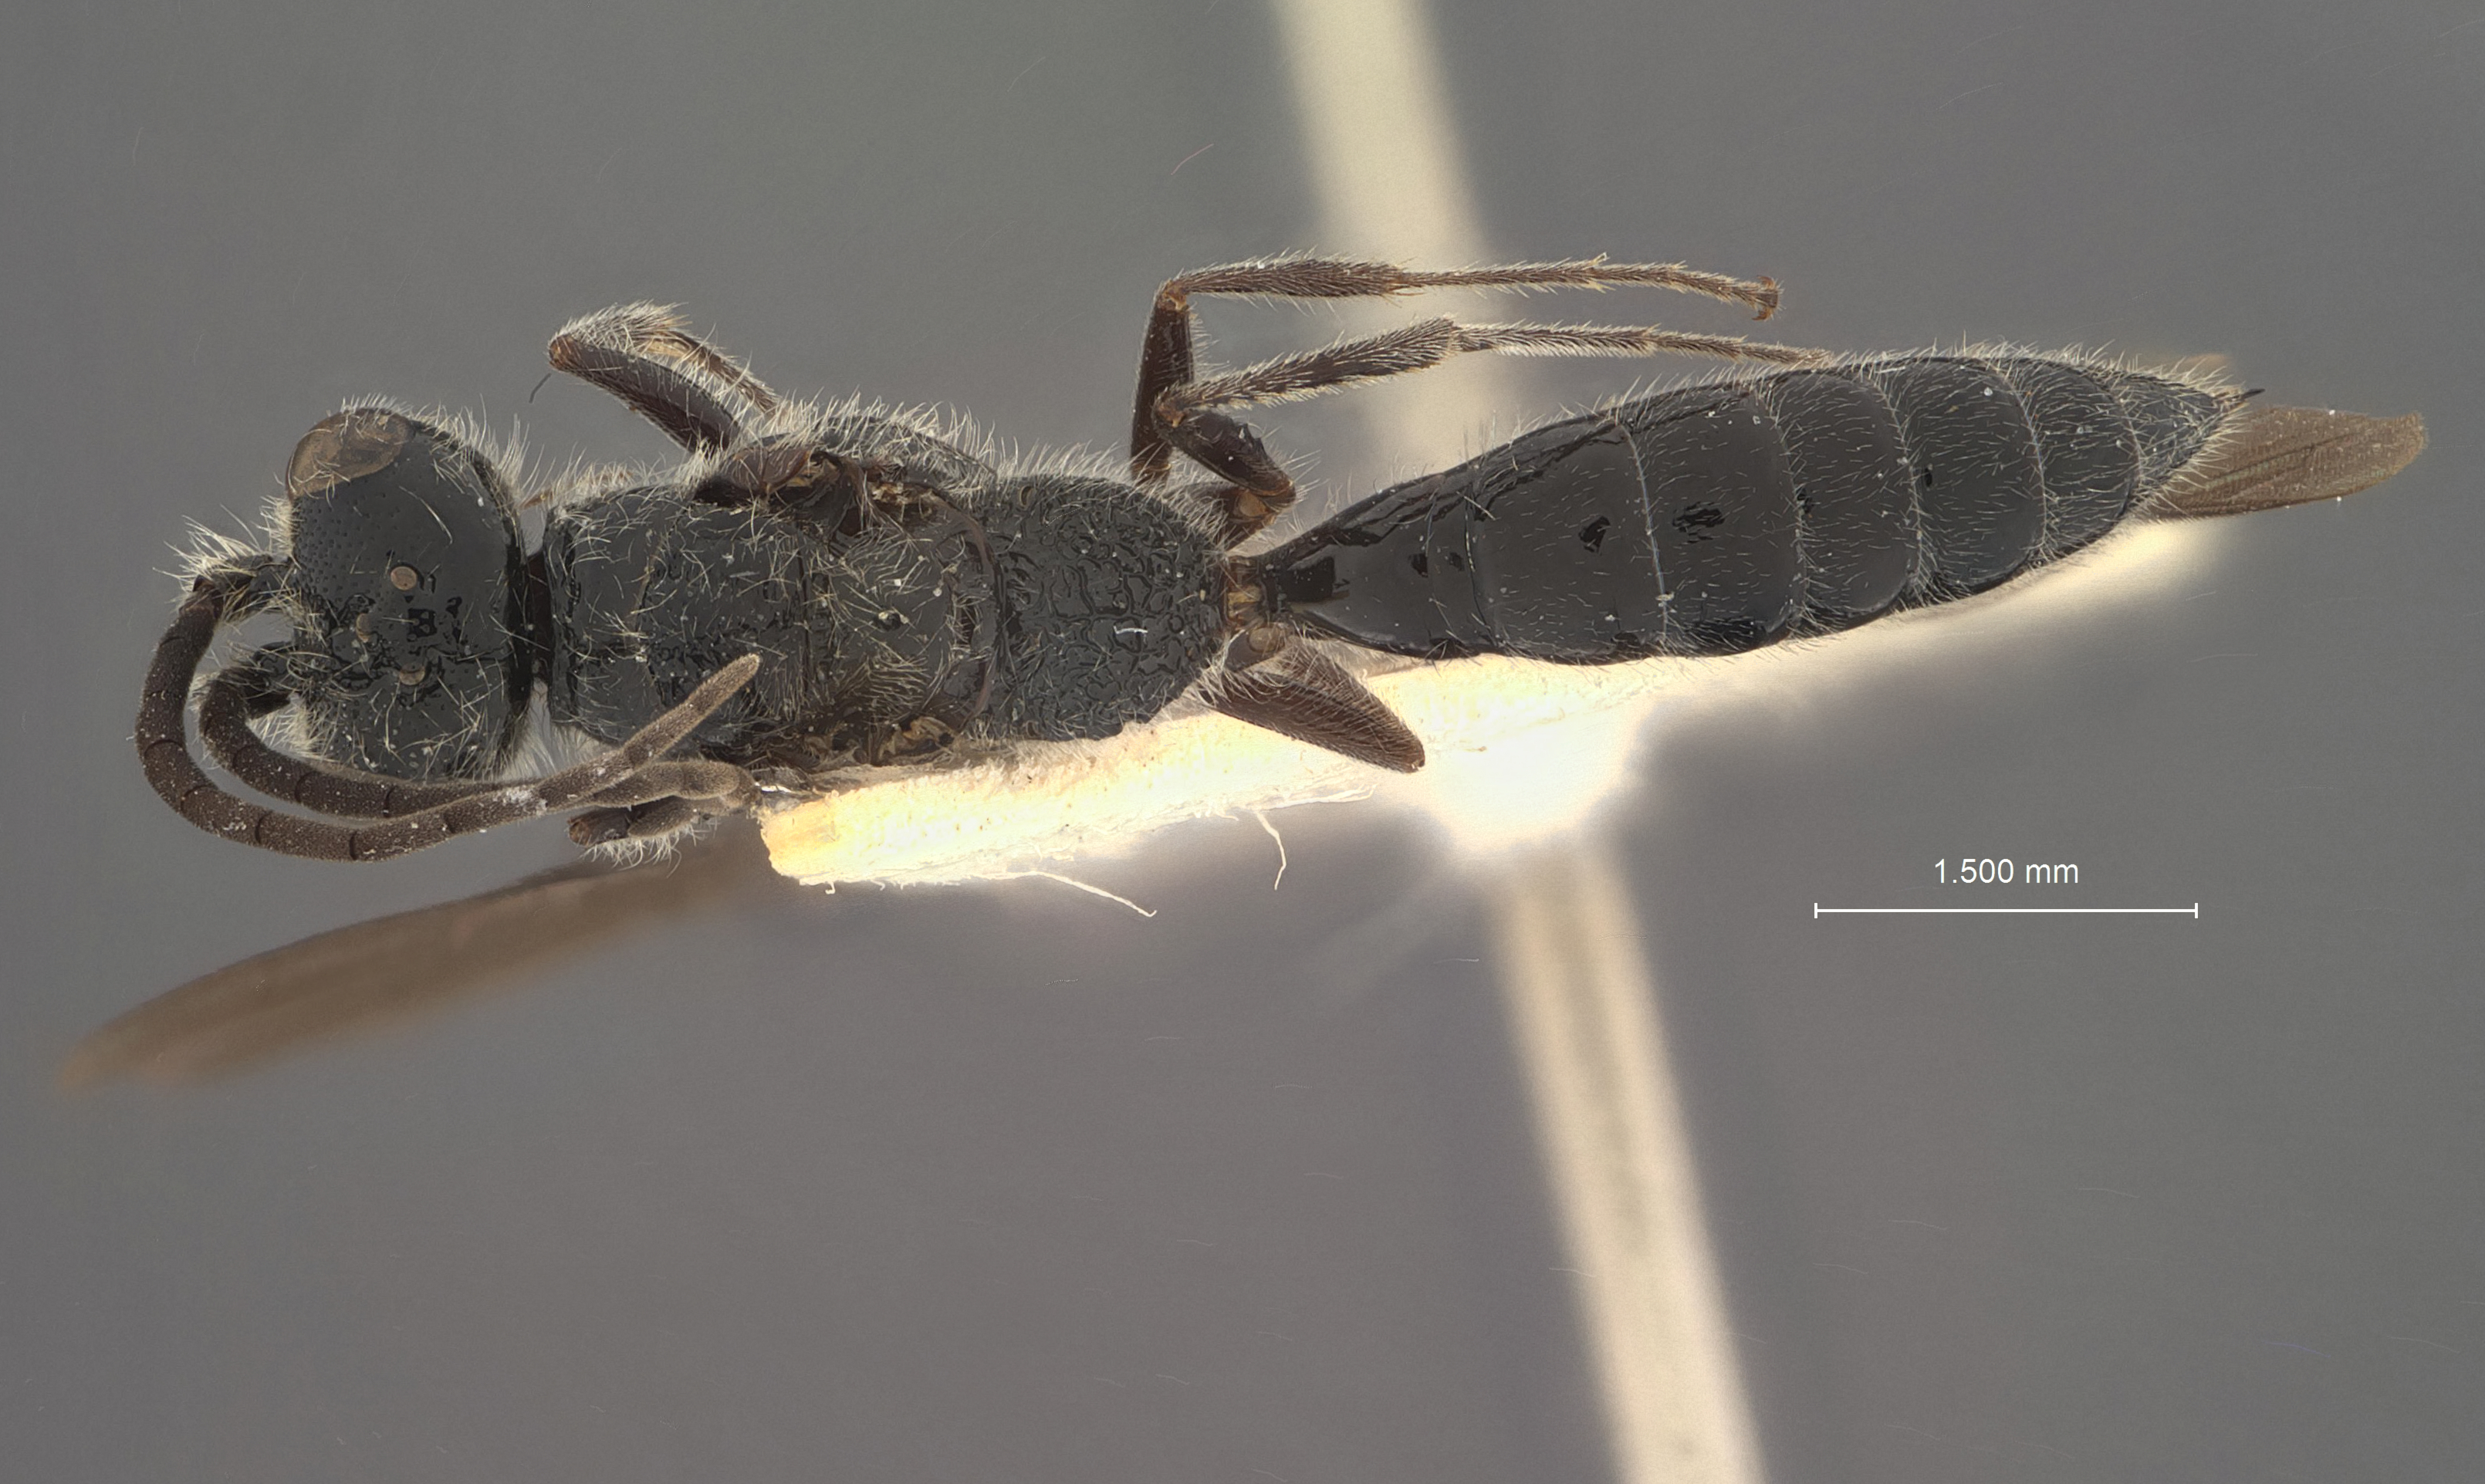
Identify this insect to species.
Methocha taiwanica
